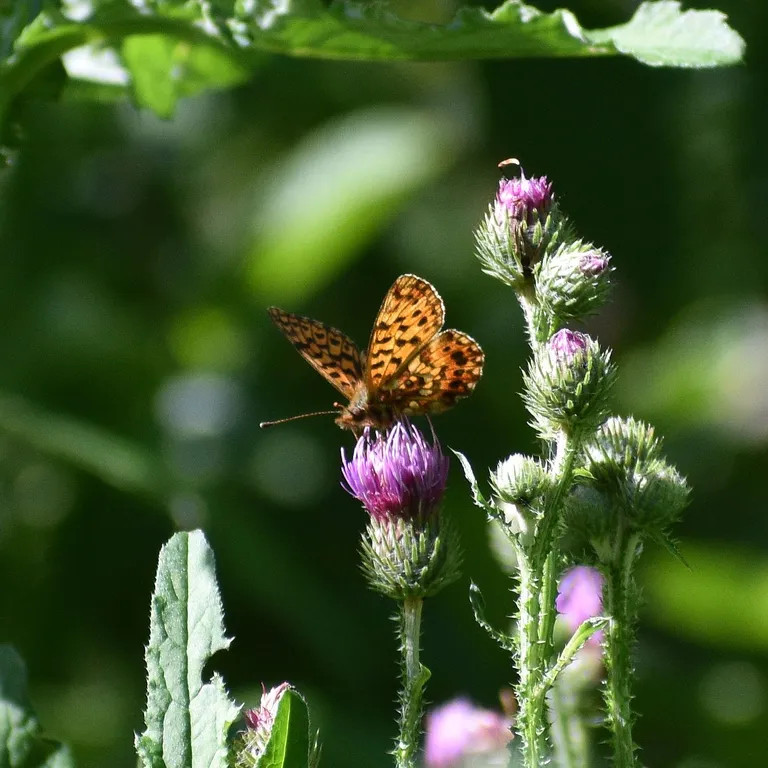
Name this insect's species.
Boloria dia
